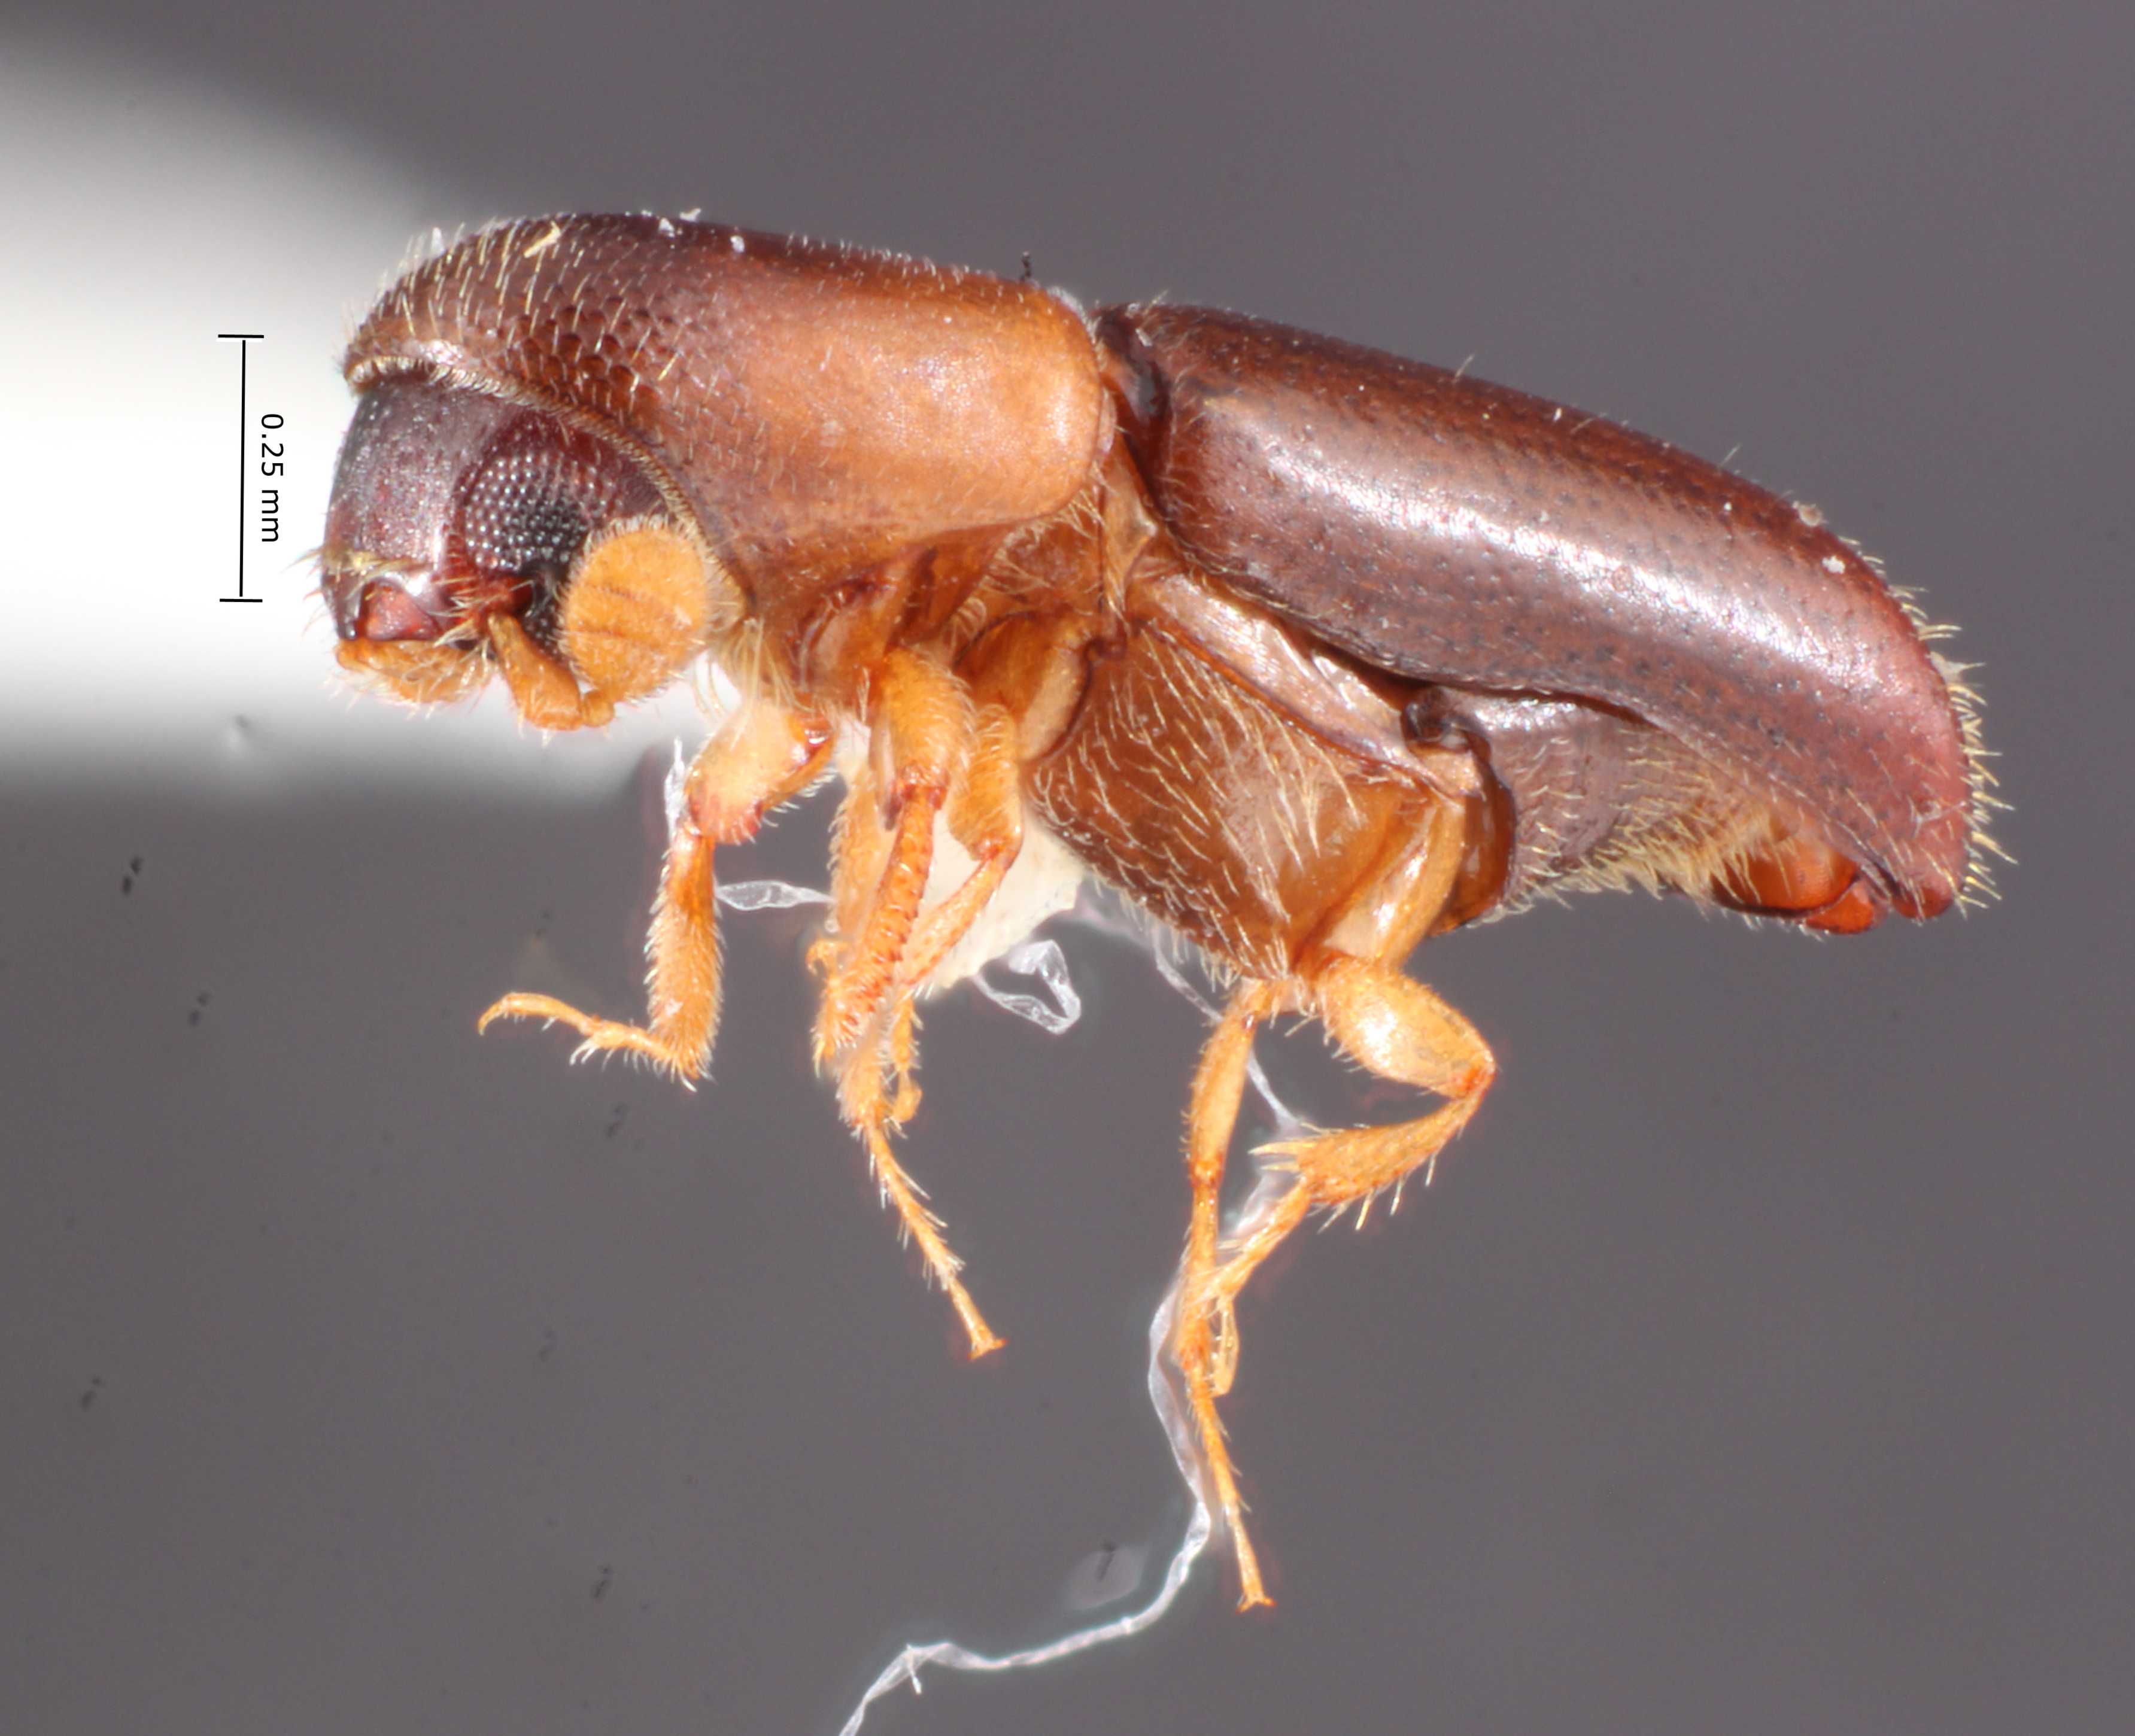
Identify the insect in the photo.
Monarthrum bituberculatum
